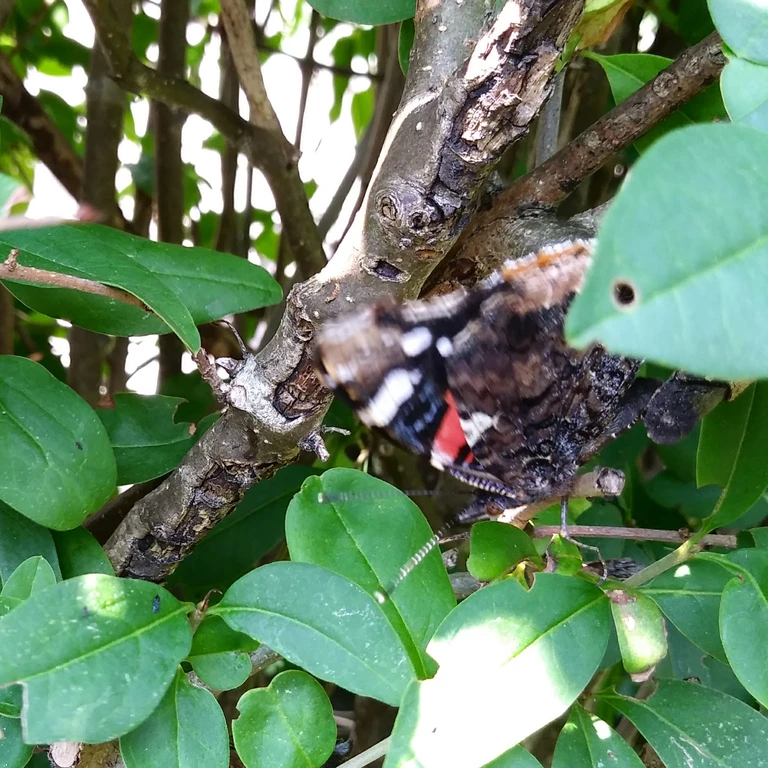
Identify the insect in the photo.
Vanessa atalanta
